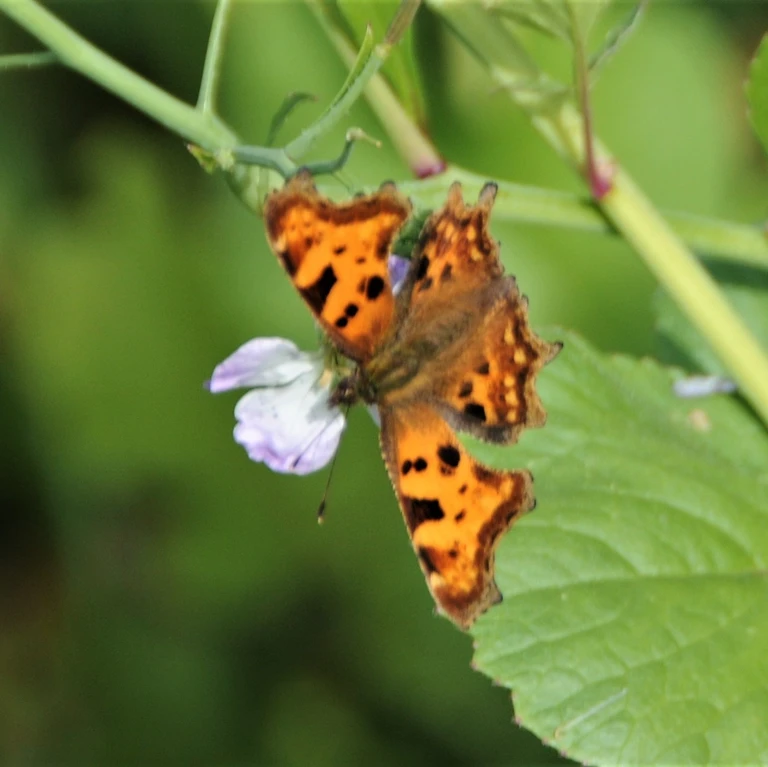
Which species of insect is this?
Polygonia c-album
